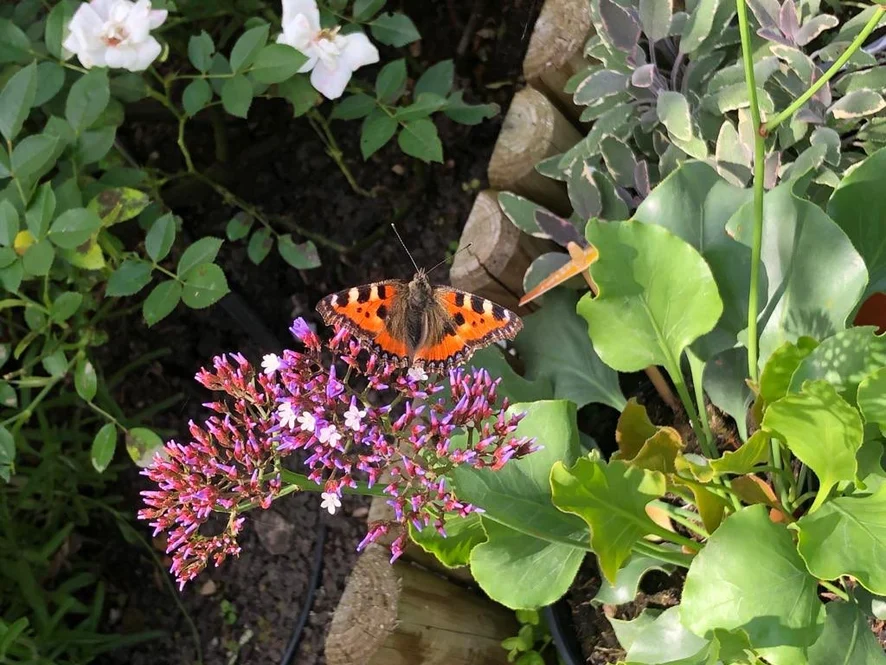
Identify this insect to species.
Aglais urticae
